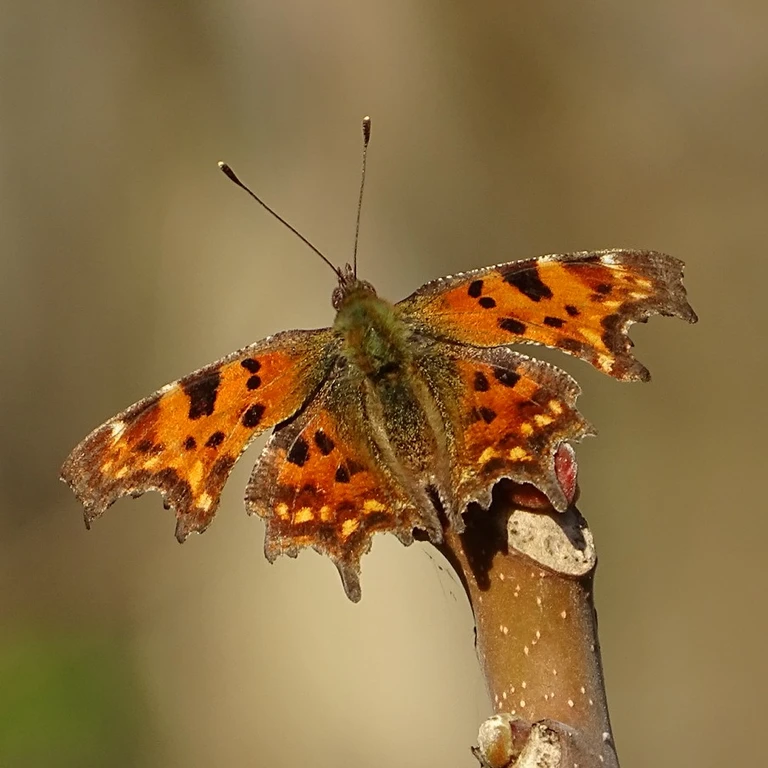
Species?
Polygonia c-album
